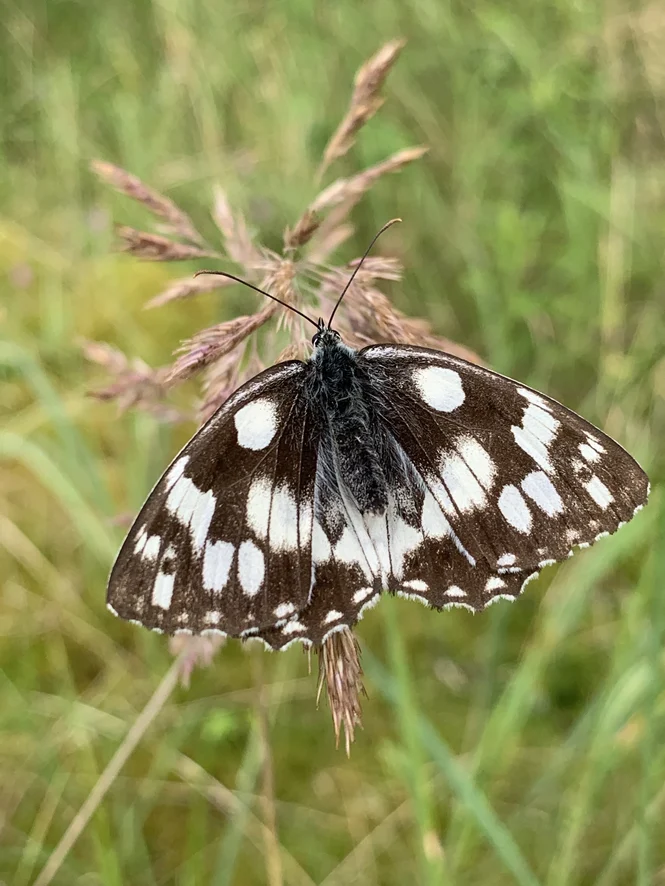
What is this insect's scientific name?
Melanargia galathea
